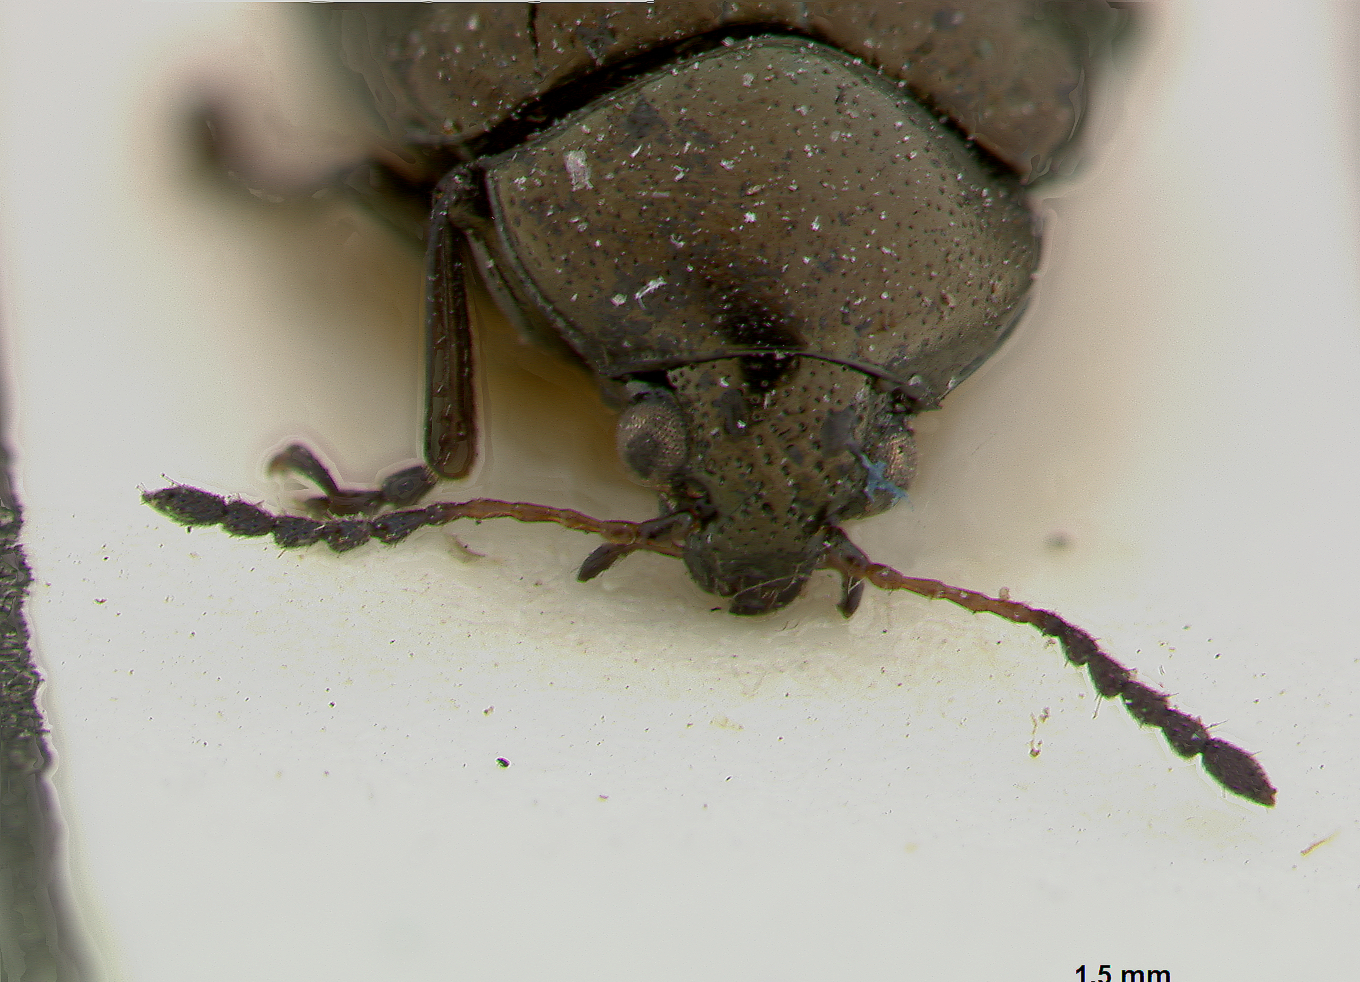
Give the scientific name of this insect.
Nodonata chalcea (also Noda chalcea)
